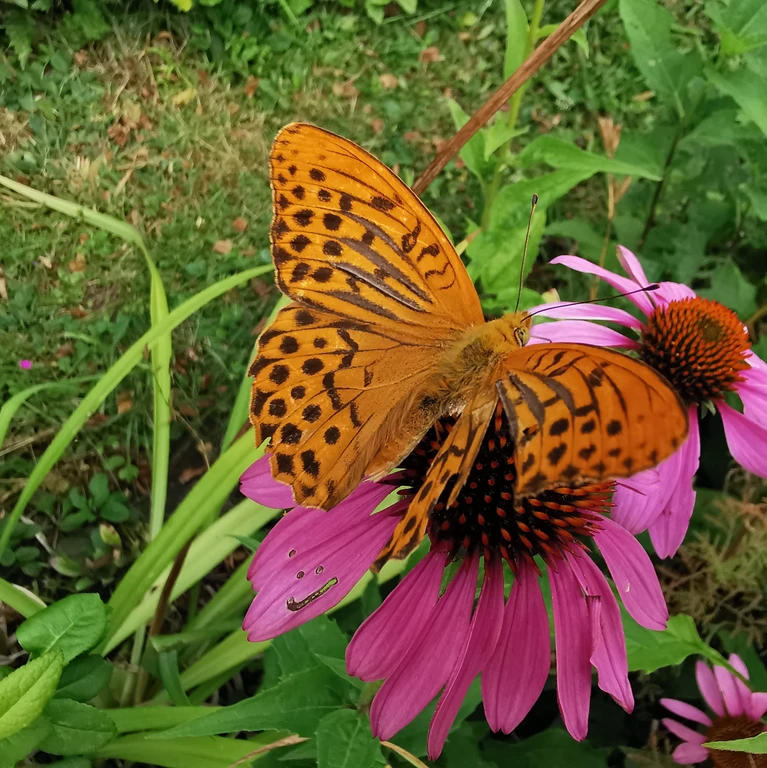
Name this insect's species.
Argynnis paphia
